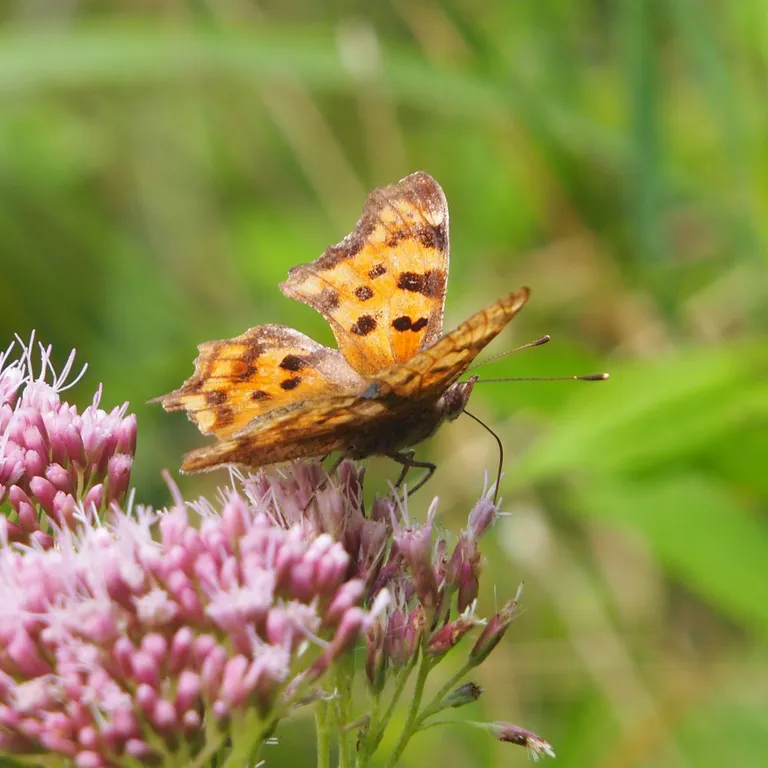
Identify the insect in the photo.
Polygonia c-album
